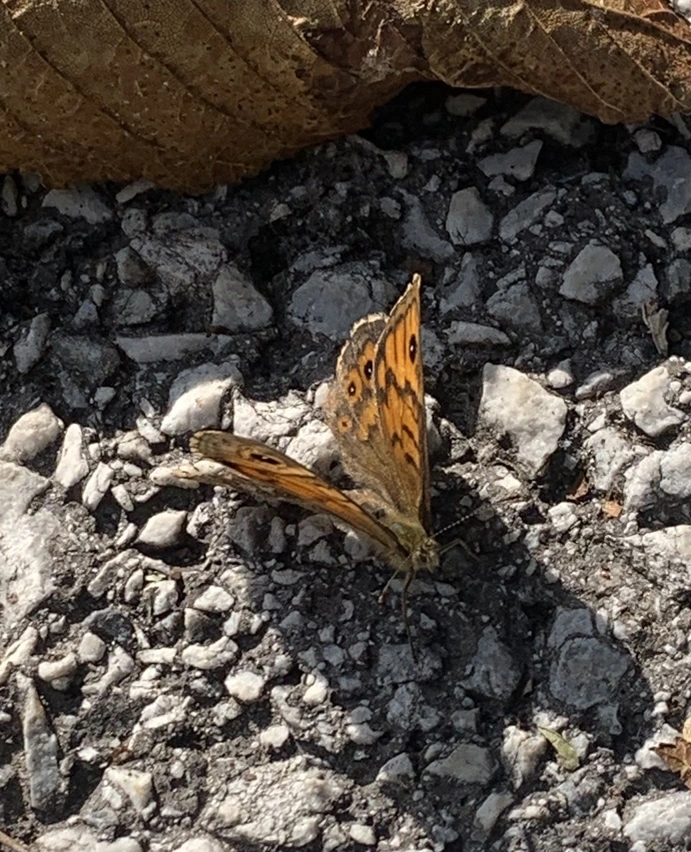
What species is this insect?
Lasiommata megera (also Pararge megera)
